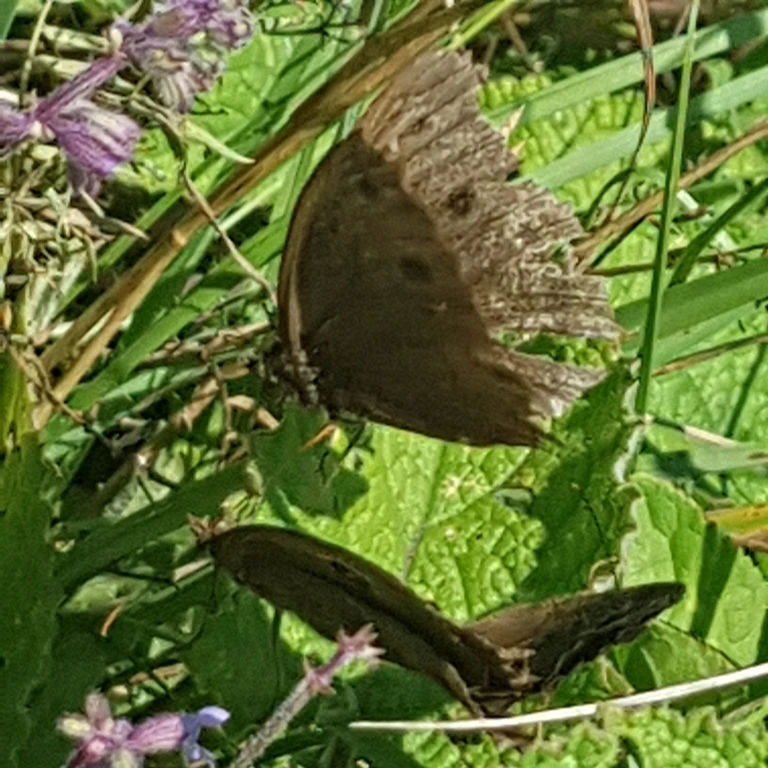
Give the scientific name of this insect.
Minois dryas
